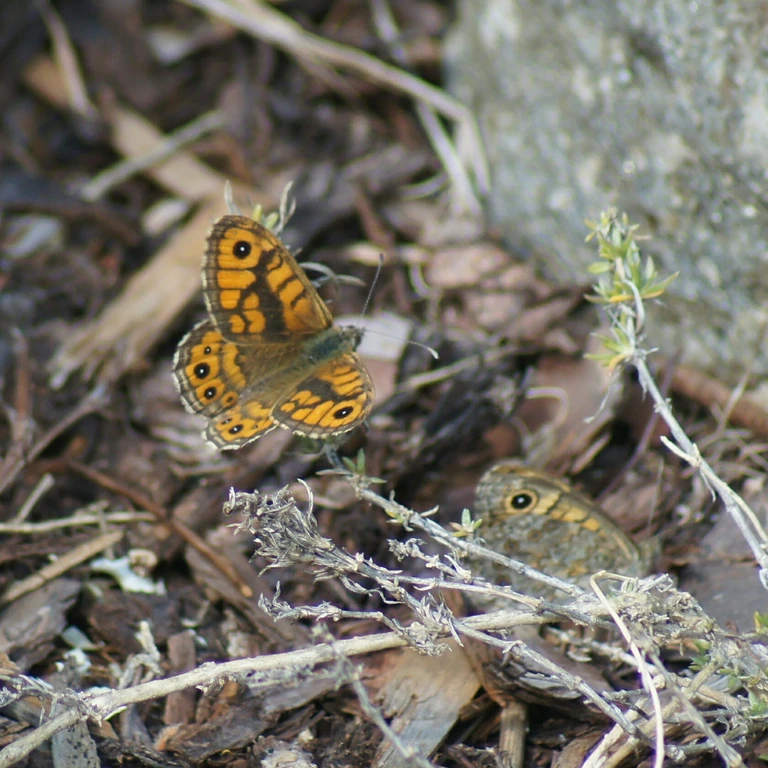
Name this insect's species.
Lasiommata megera (also Pararge megera)
